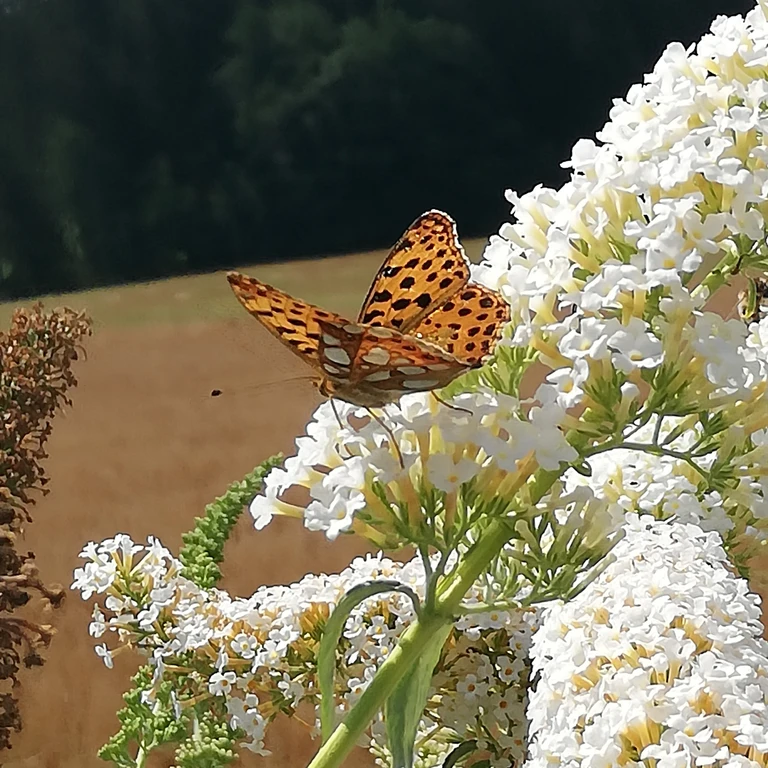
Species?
Issoria lathonia
